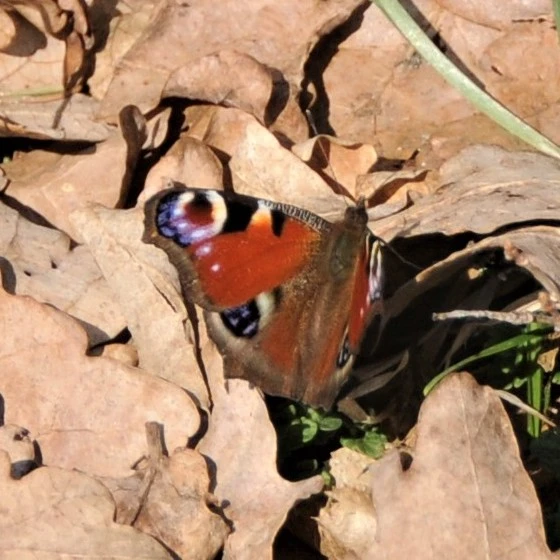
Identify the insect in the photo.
Aglais io
